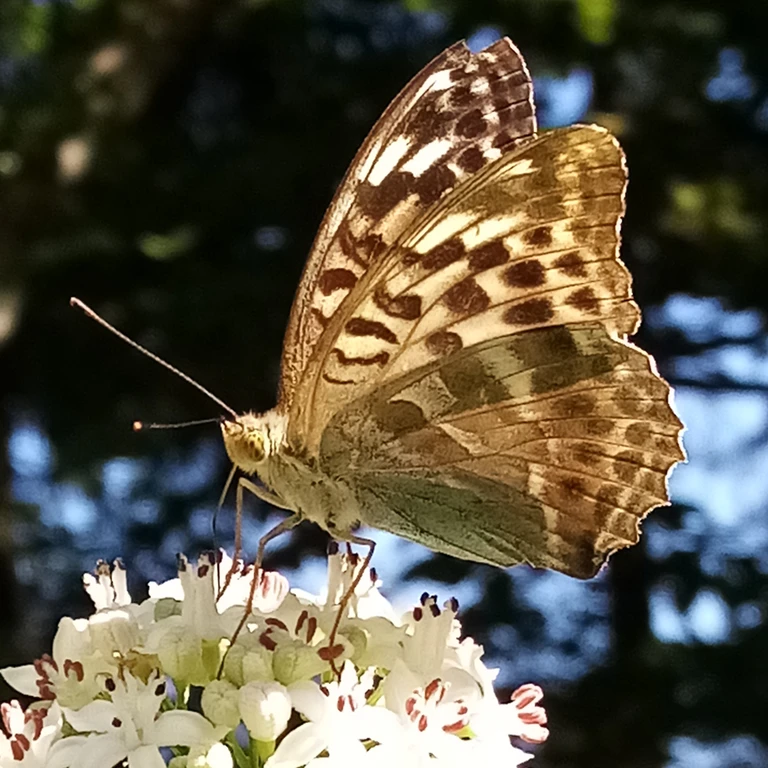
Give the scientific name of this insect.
Argynnis paphia
